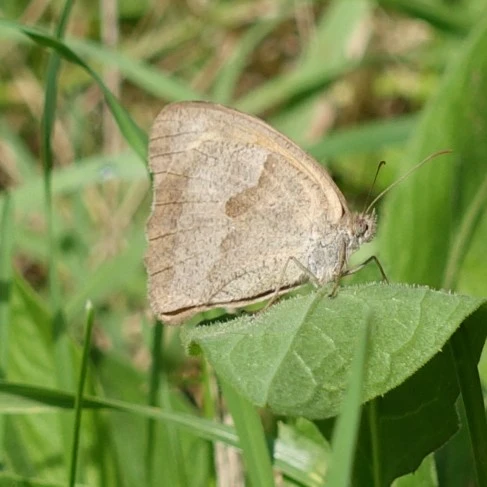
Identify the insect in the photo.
Maniola jurtina
